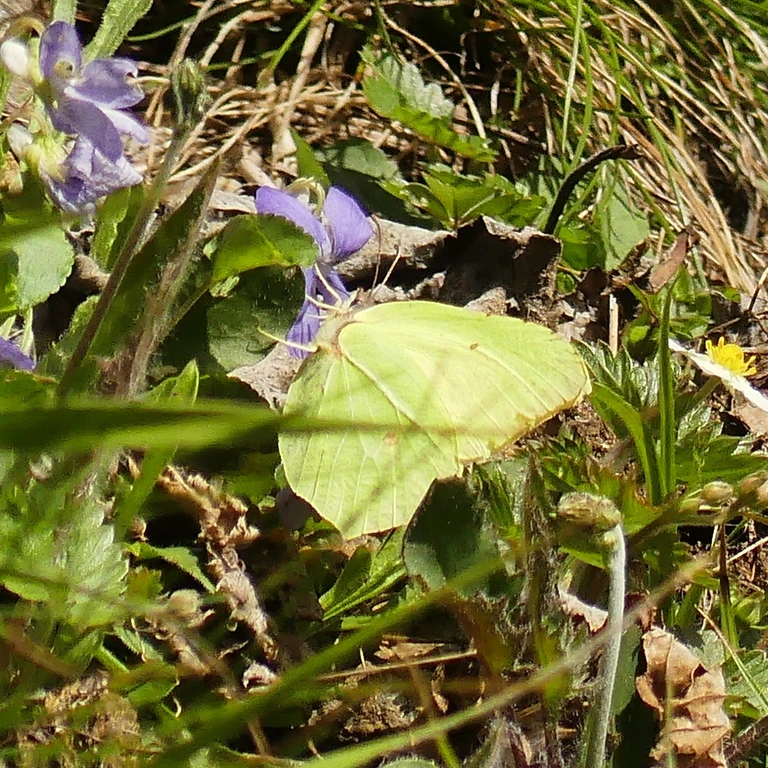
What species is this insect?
Gonepteryx rhamni
